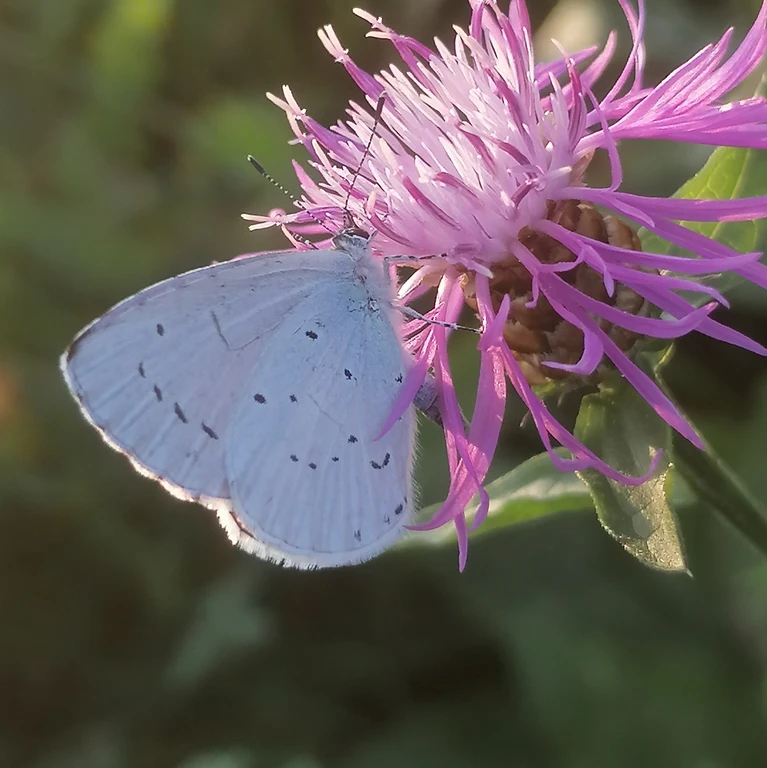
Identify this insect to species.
Celastrina argiolus
